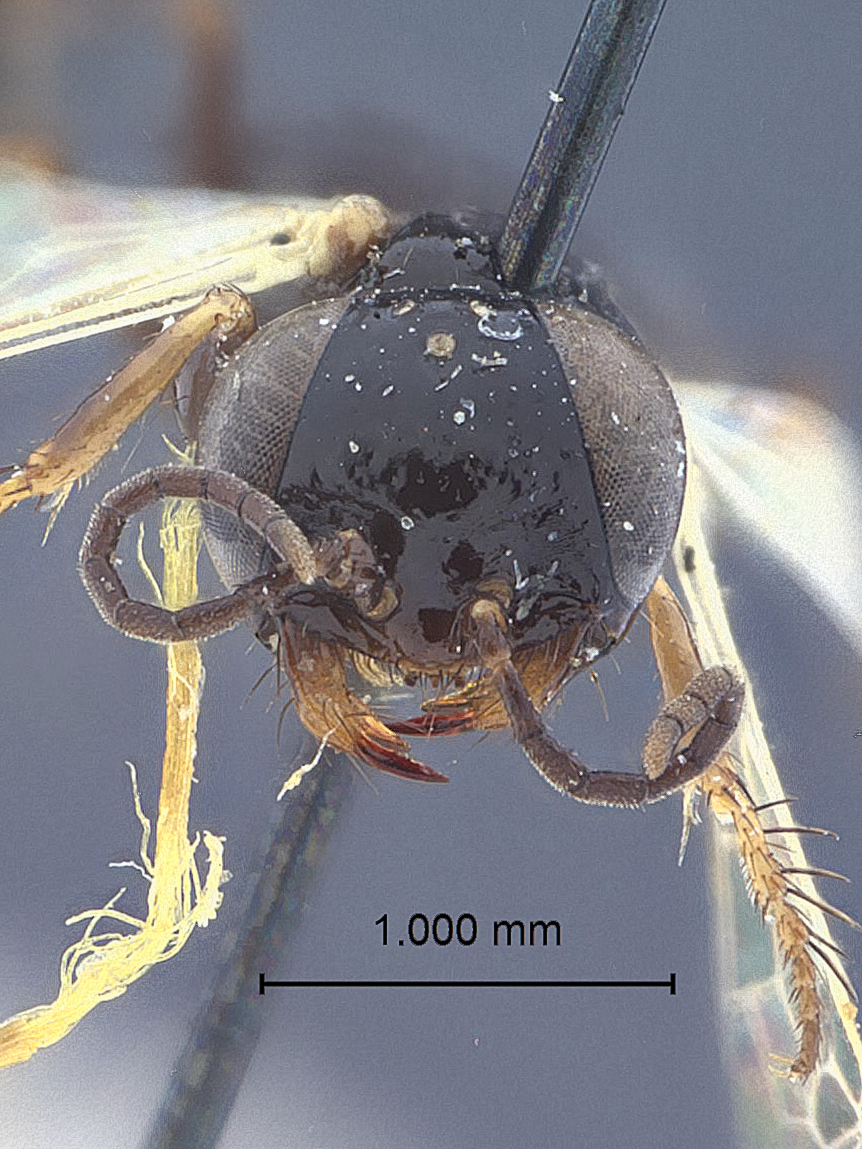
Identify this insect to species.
Diploplectron palaearcticum
